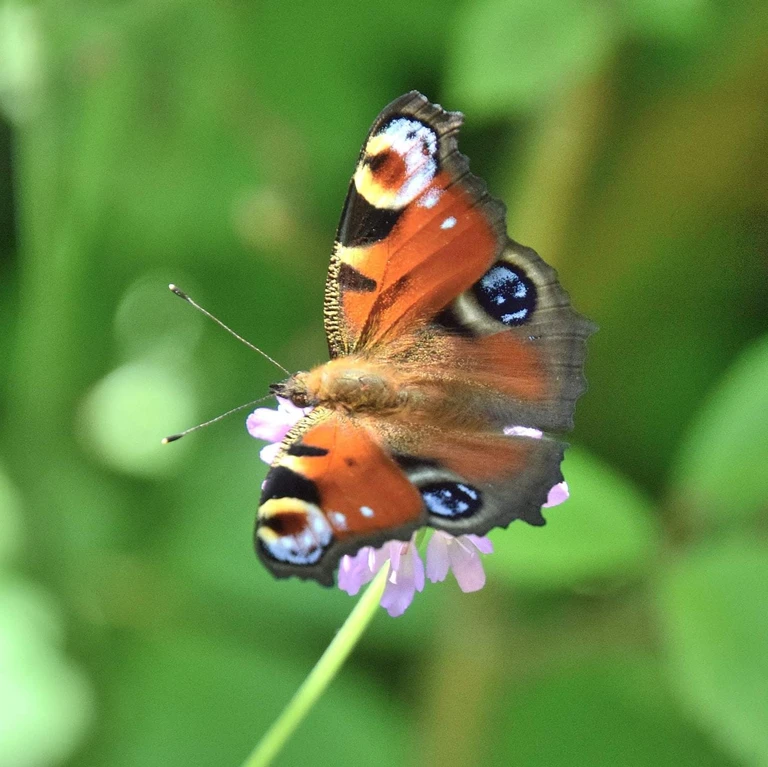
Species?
Aglais io
